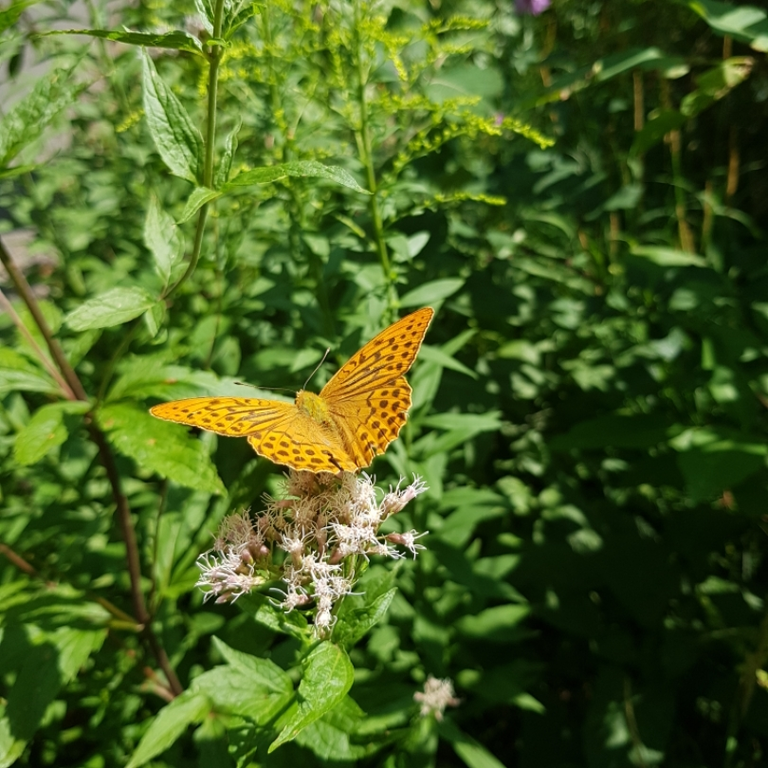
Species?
Argynnis paphia
